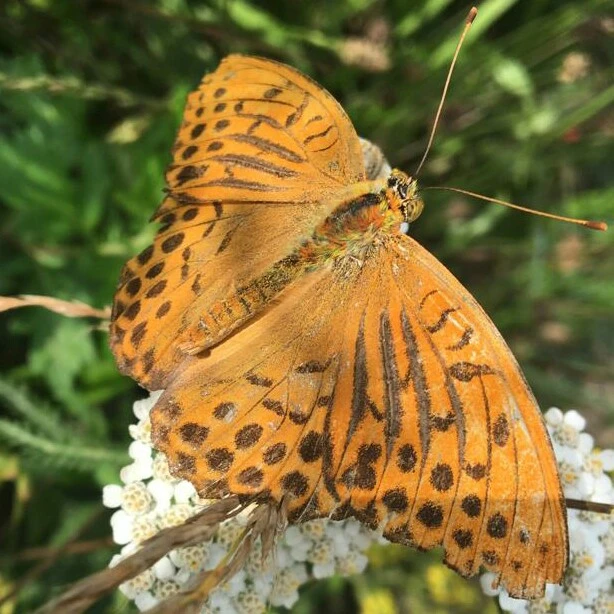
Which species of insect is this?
Argynnis paphia
